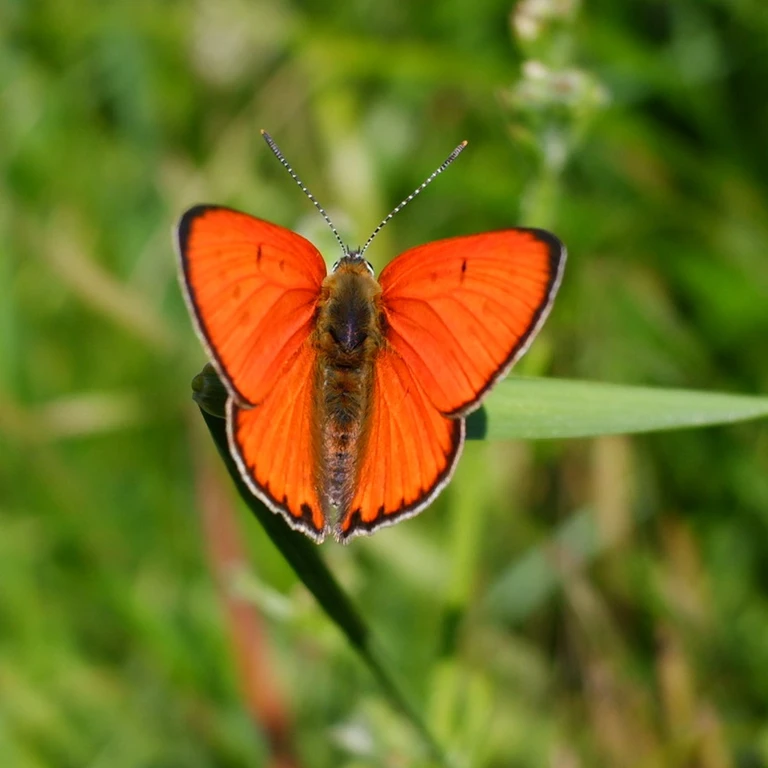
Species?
Lycaena dispar
